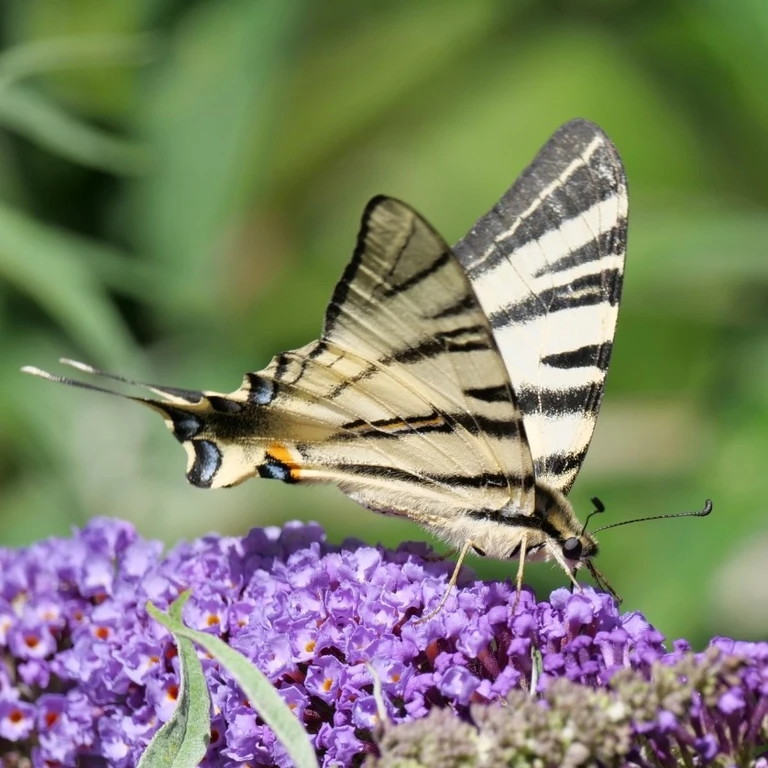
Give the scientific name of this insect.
Iphiclides podalirius
